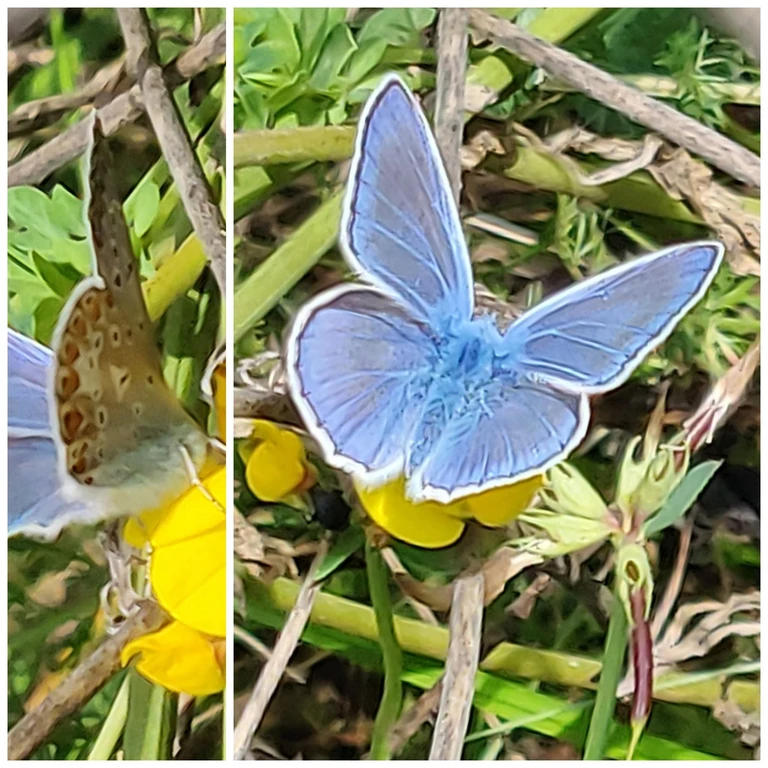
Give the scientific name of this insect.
Polyommatus icarus
